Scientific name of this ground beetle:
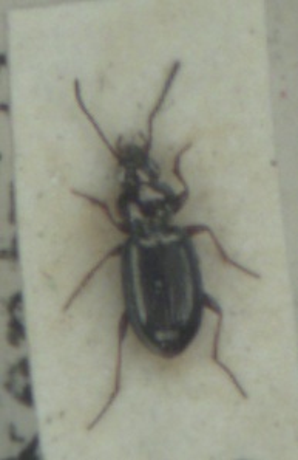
Bembidion lampros
